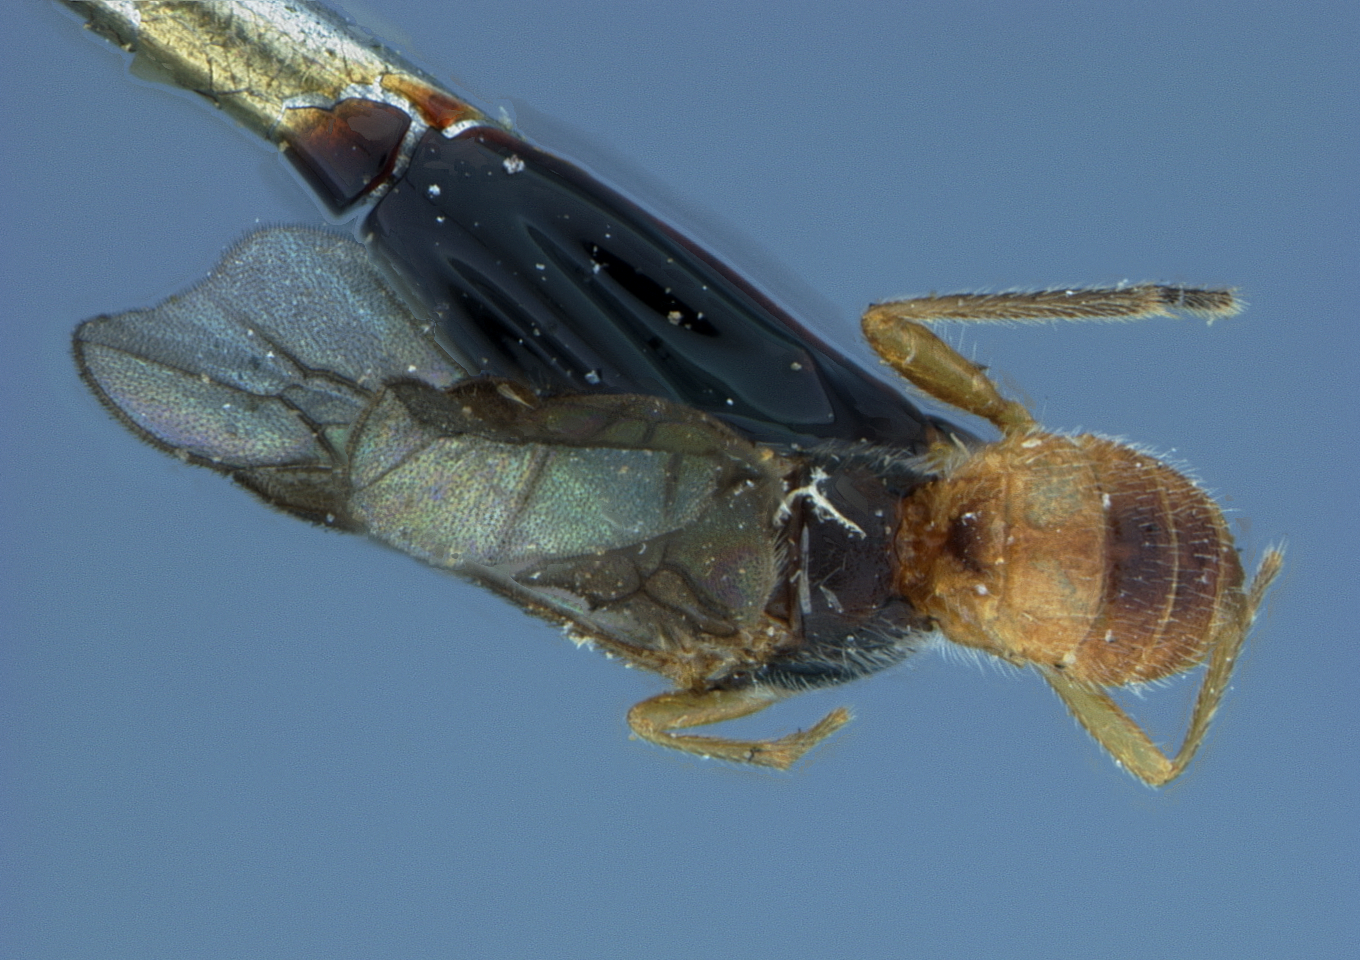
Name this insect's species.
Microbracon pilosithorax
